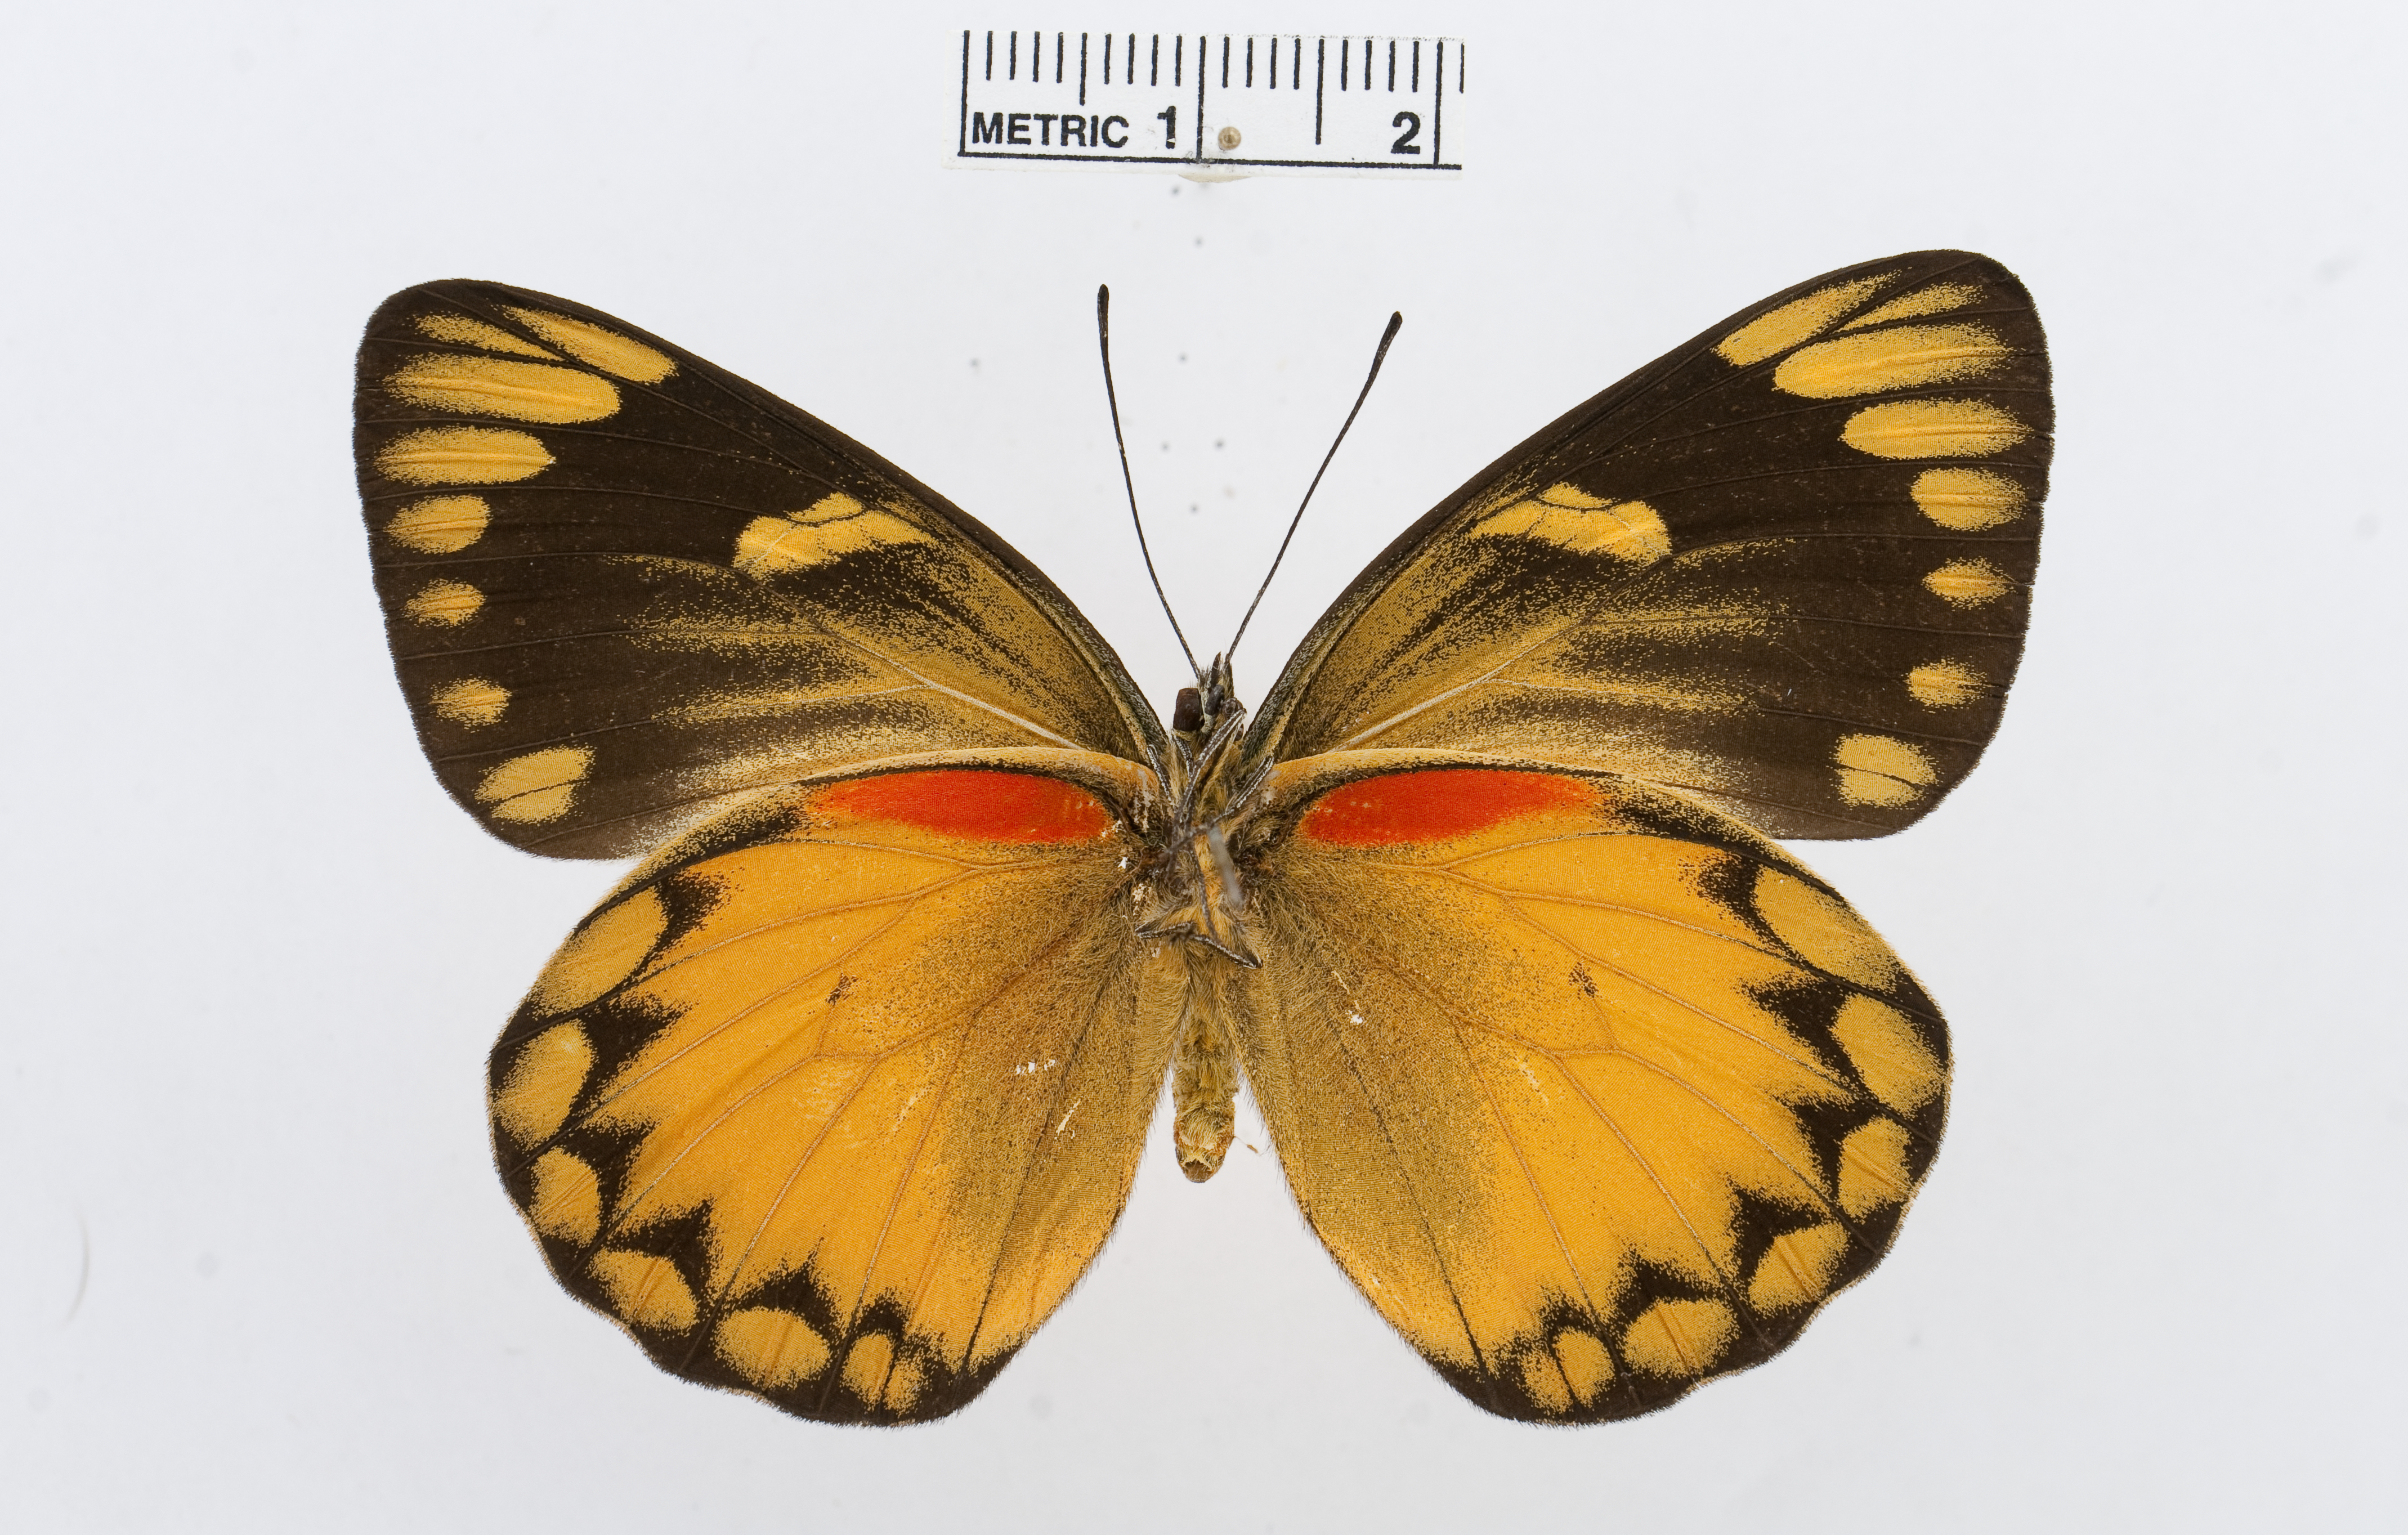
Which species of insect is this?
Delias aurantia
